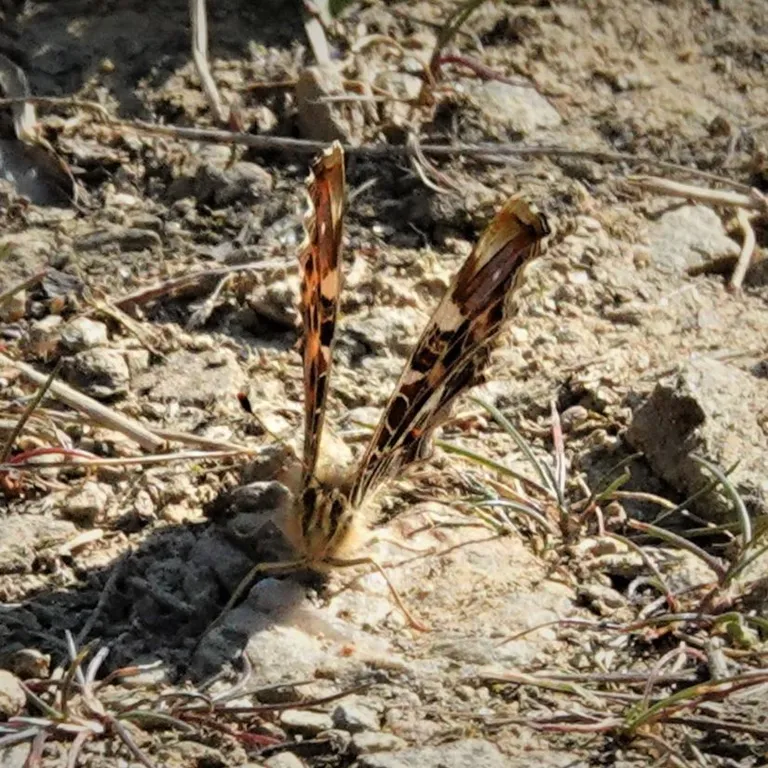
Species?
Araschnia levana
